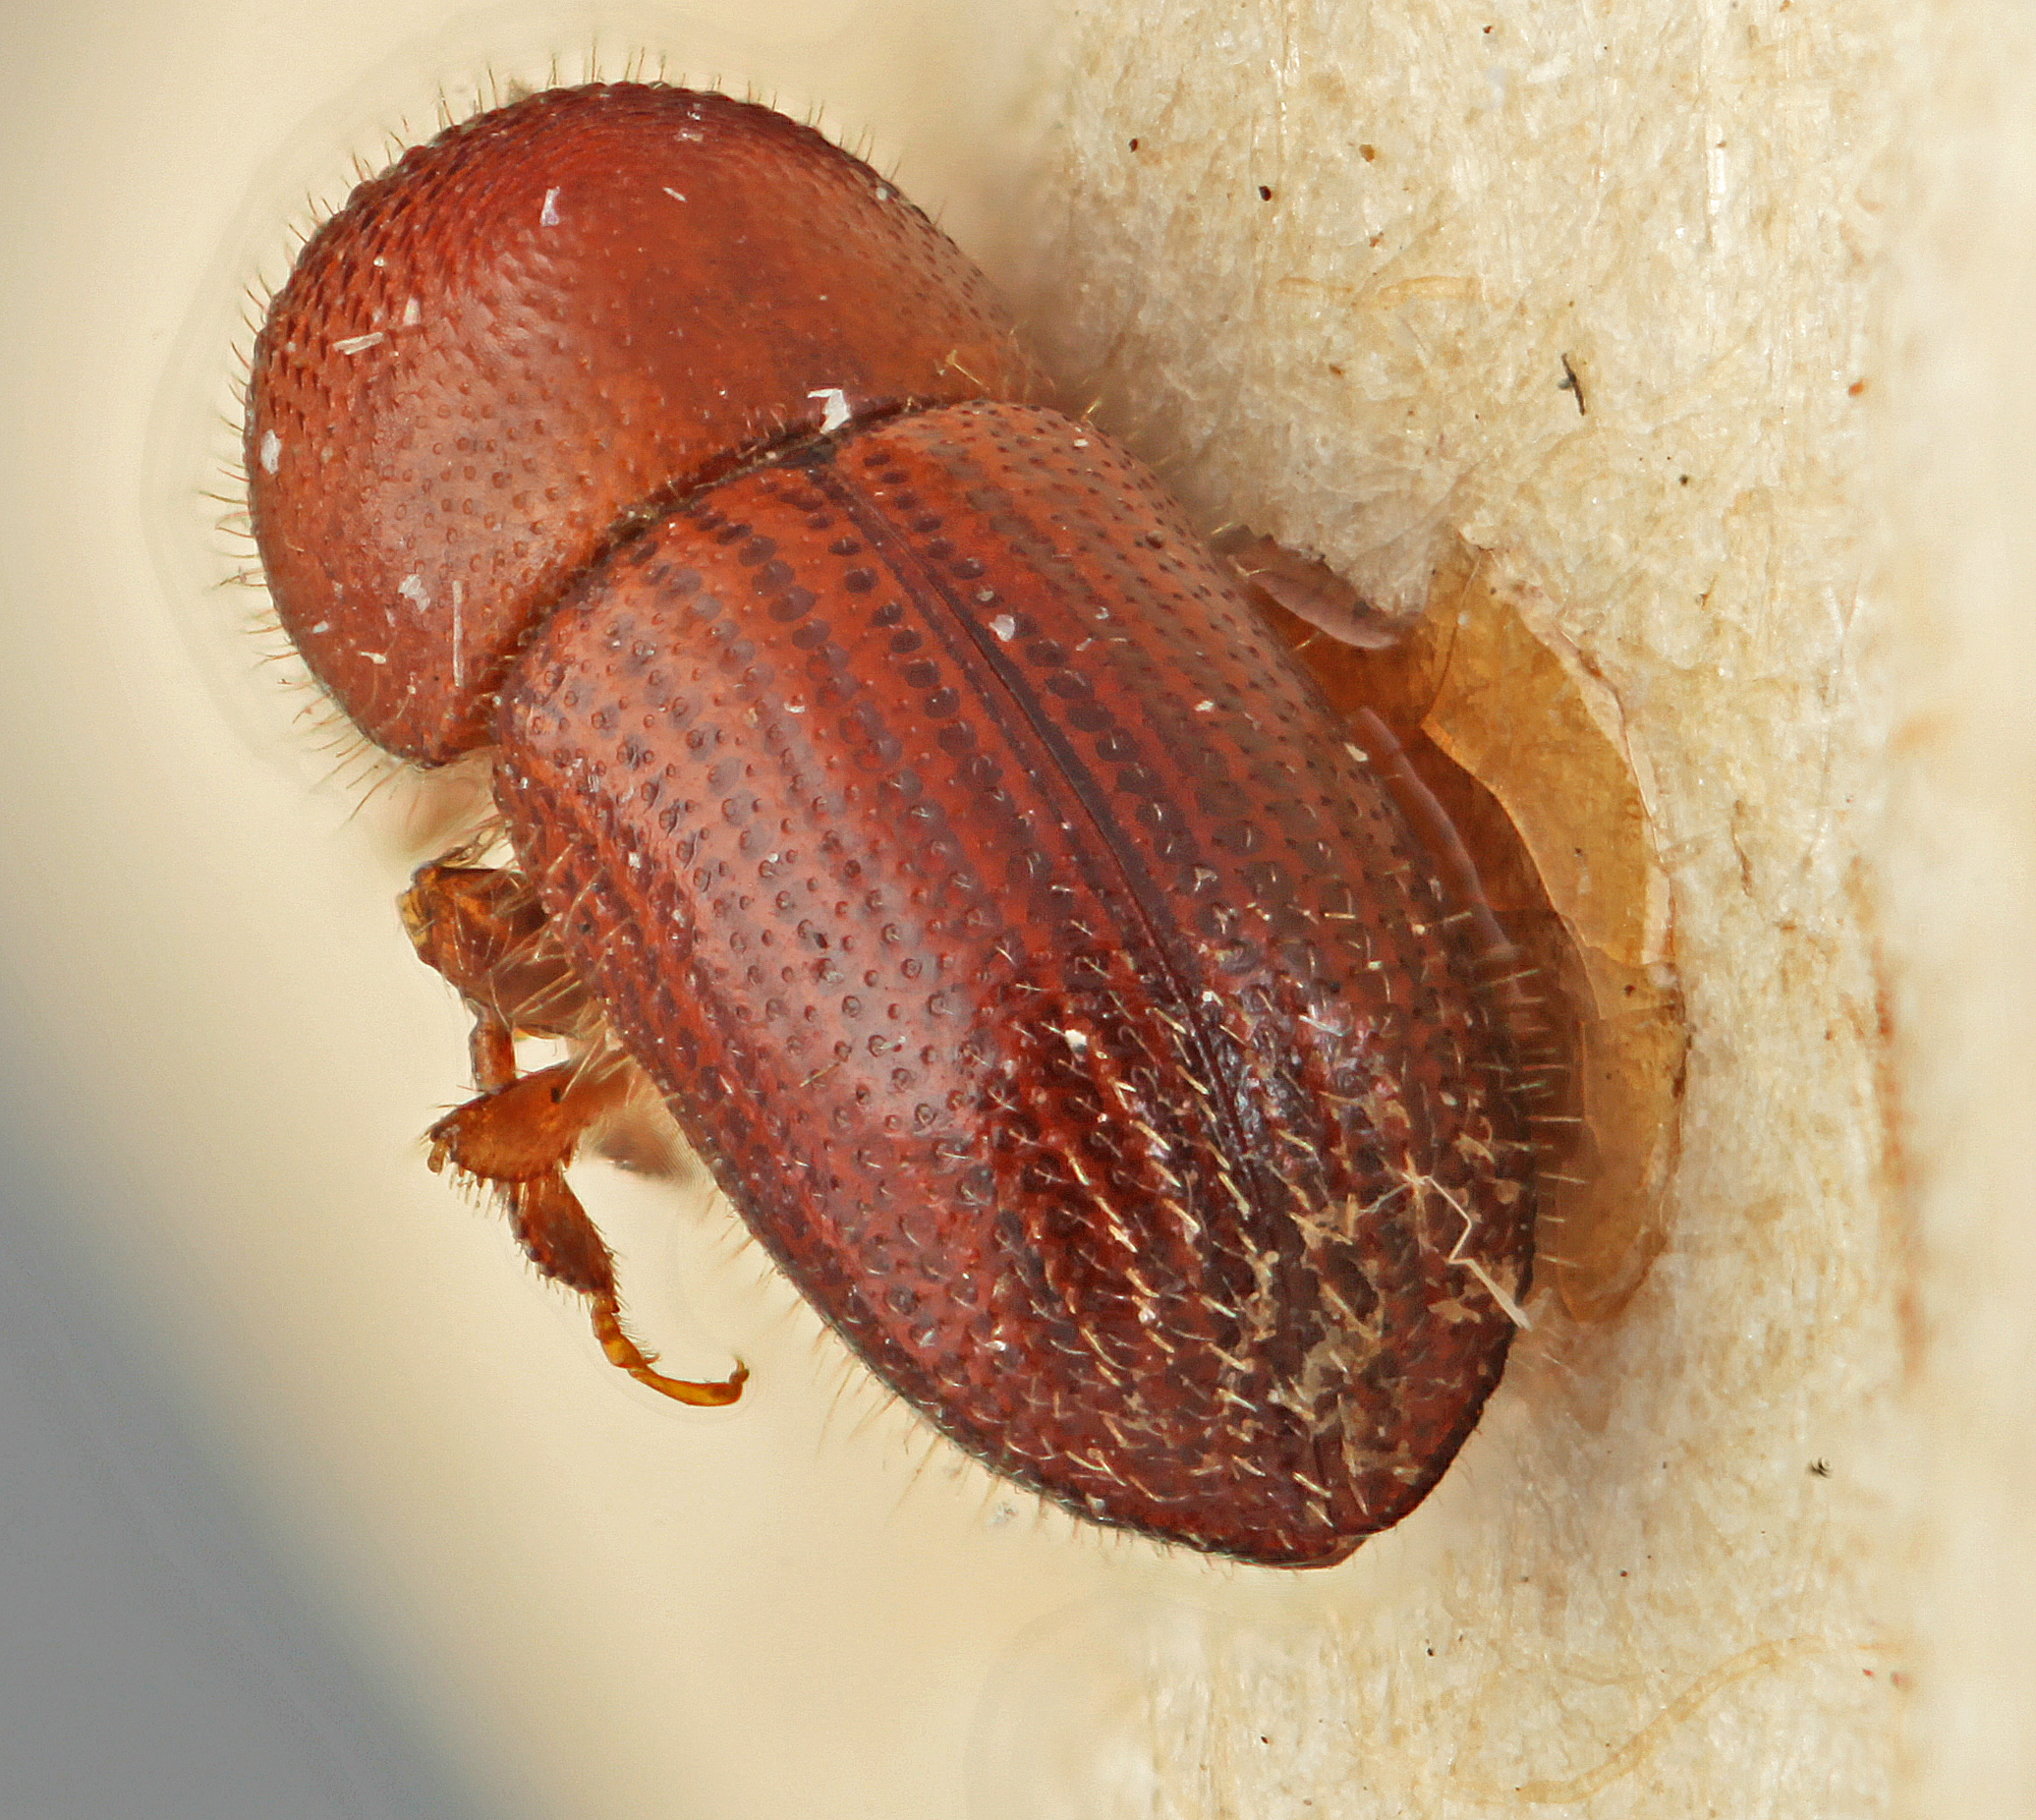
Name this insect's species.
Xyleborus ricini
